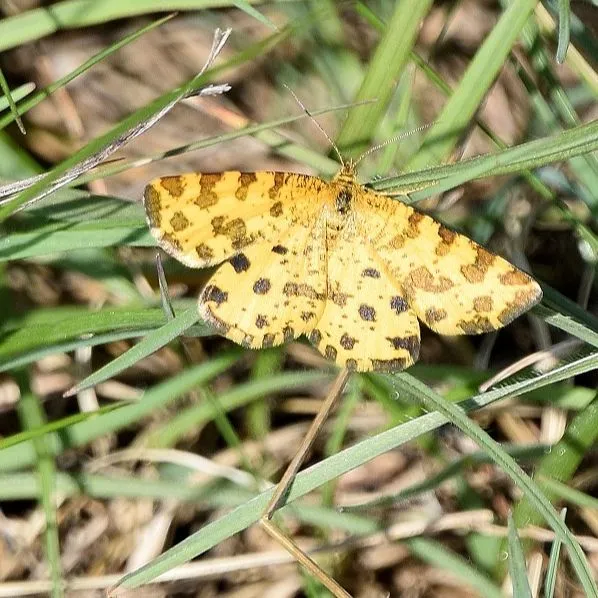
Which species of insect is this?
Pseudopanthera macularia
